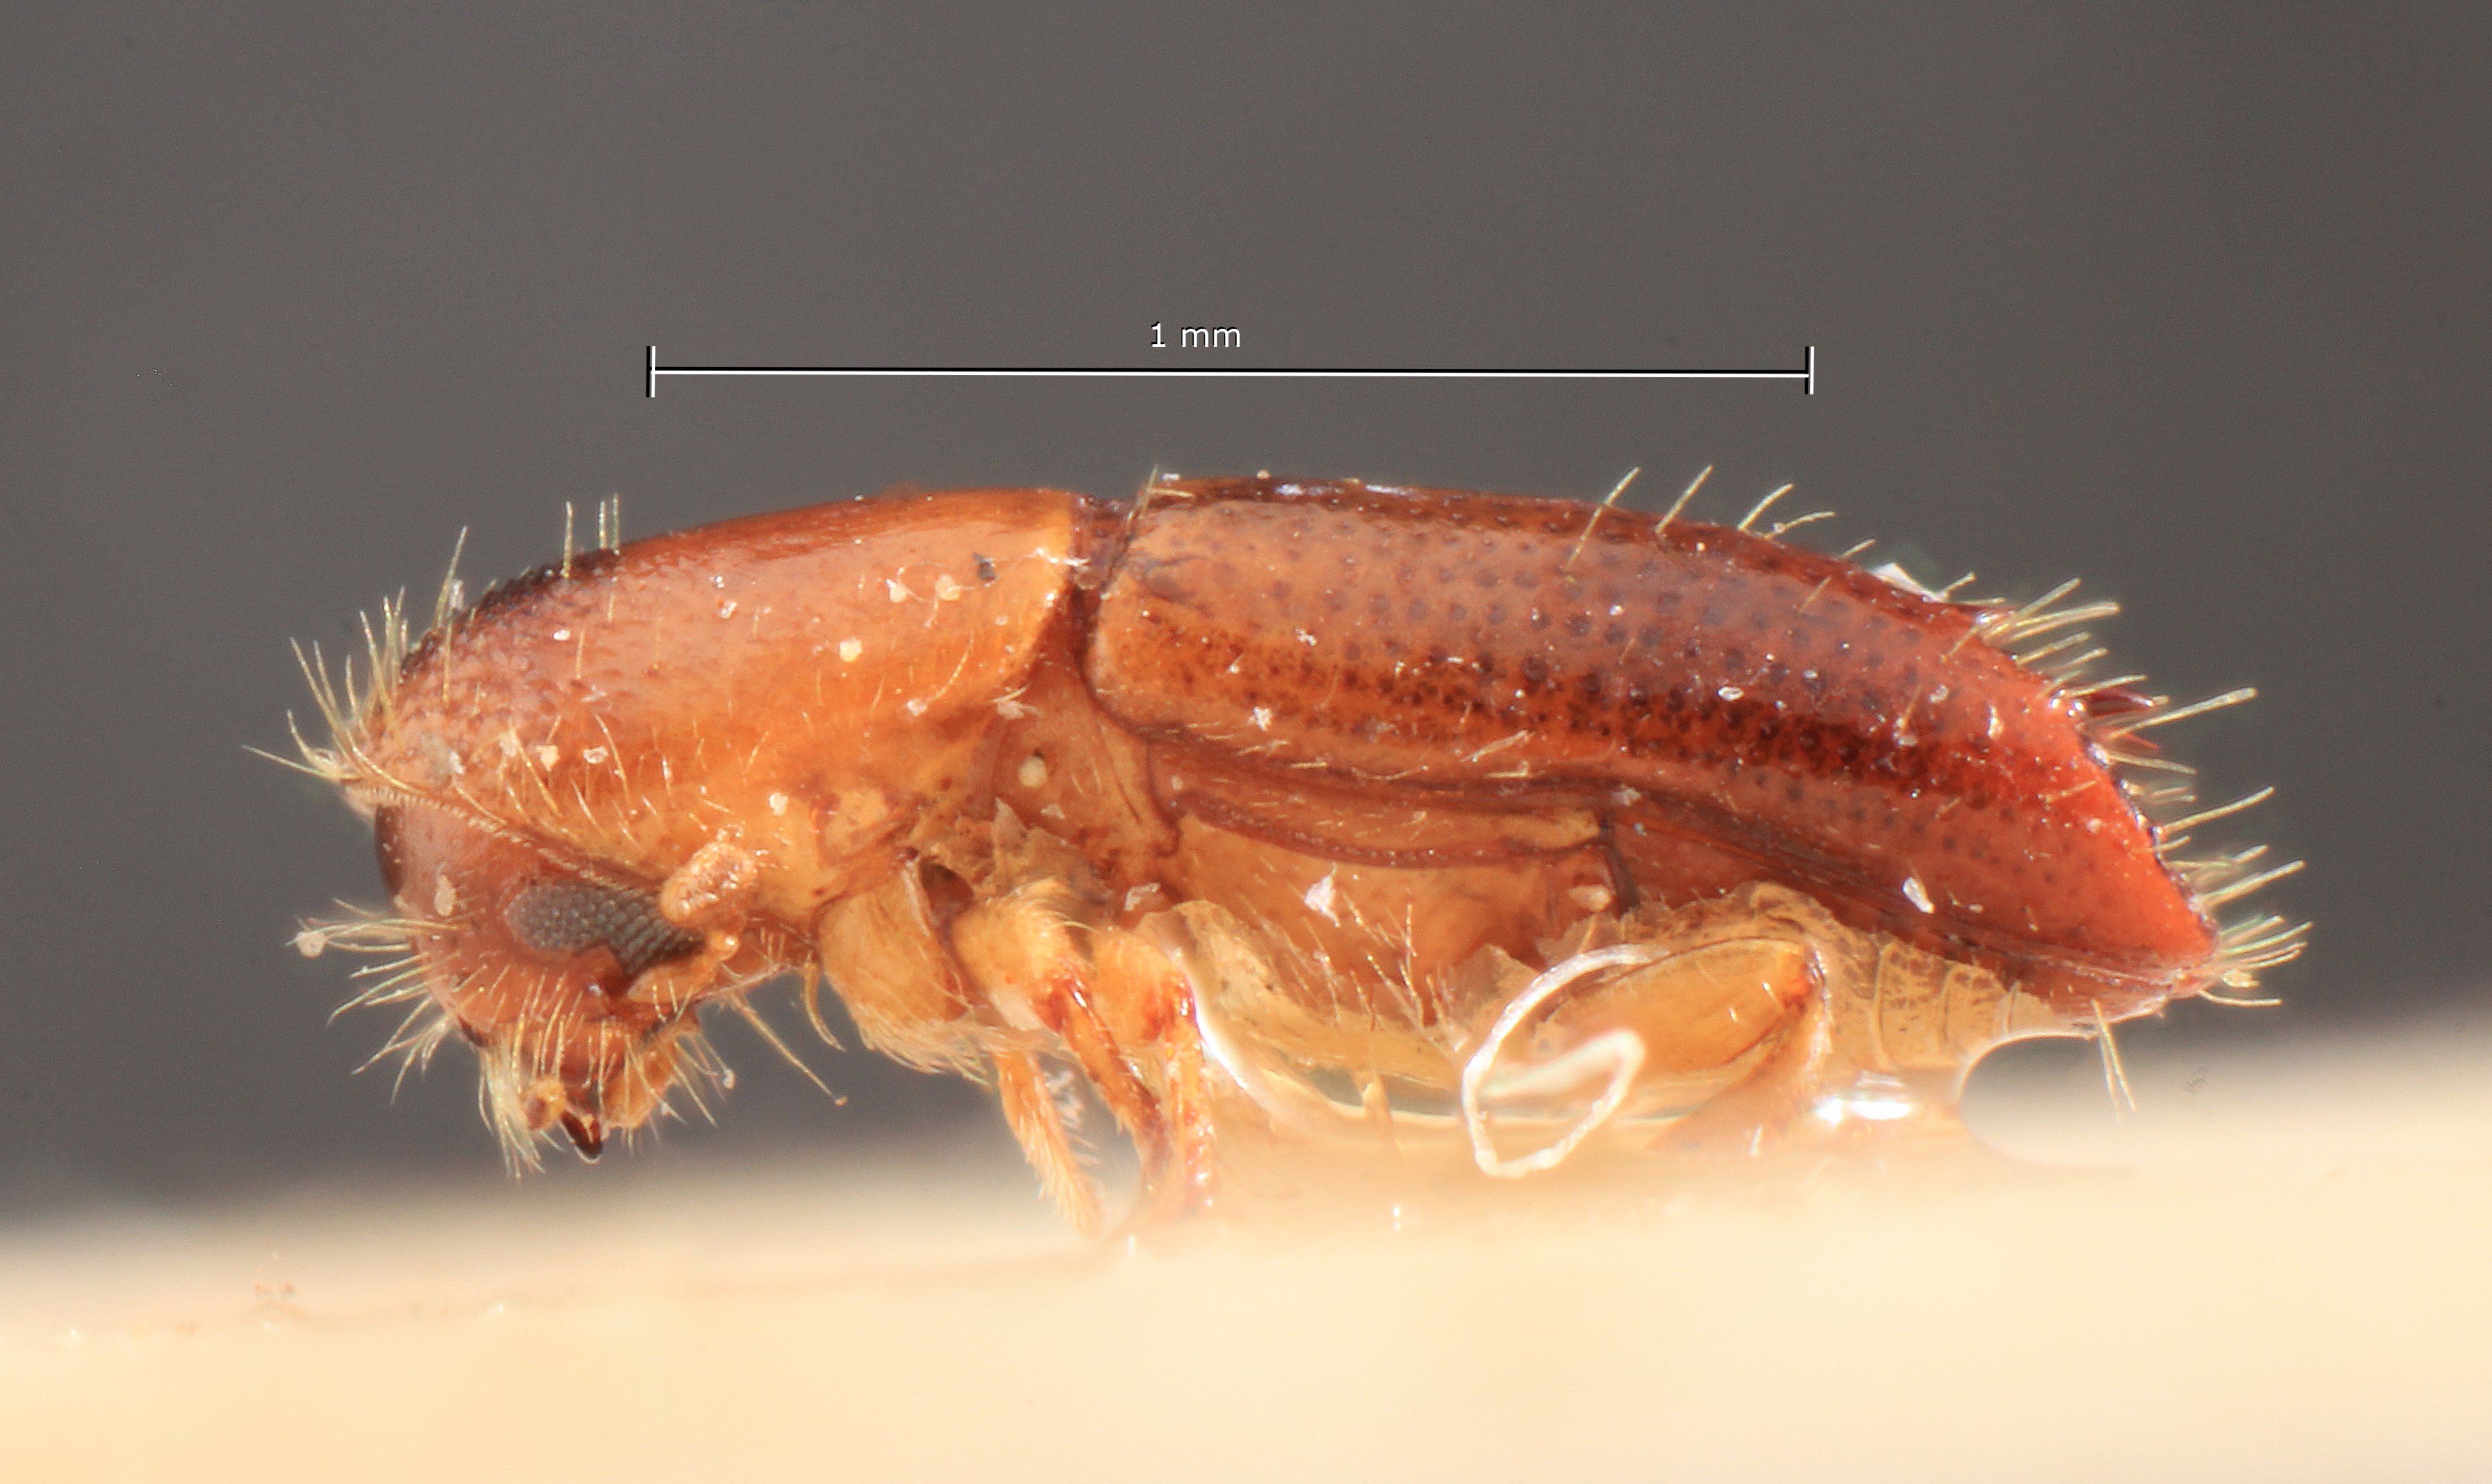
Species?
Xyleborus pseudocylindricus
